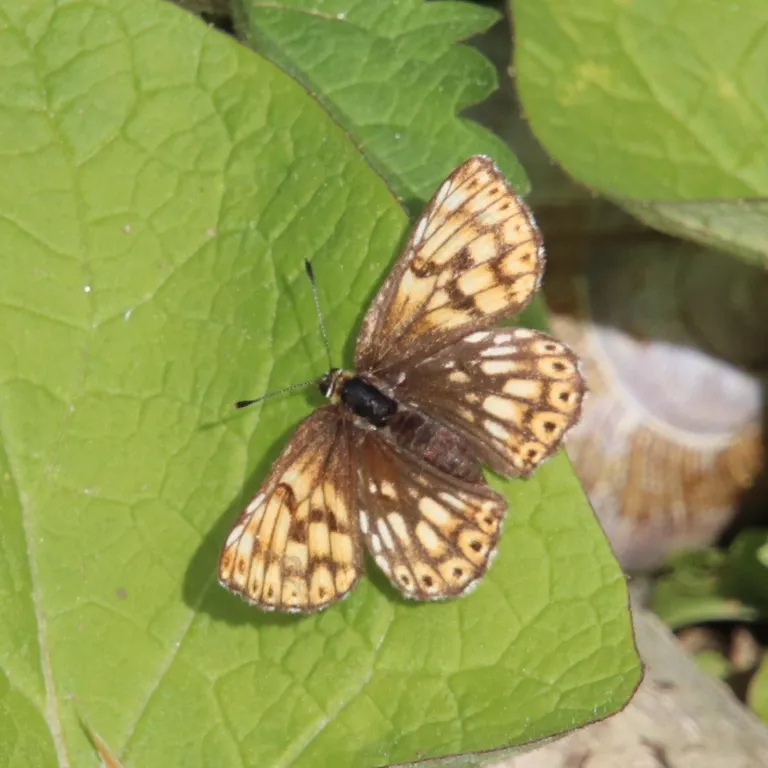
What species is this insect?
Hamearis lucina
